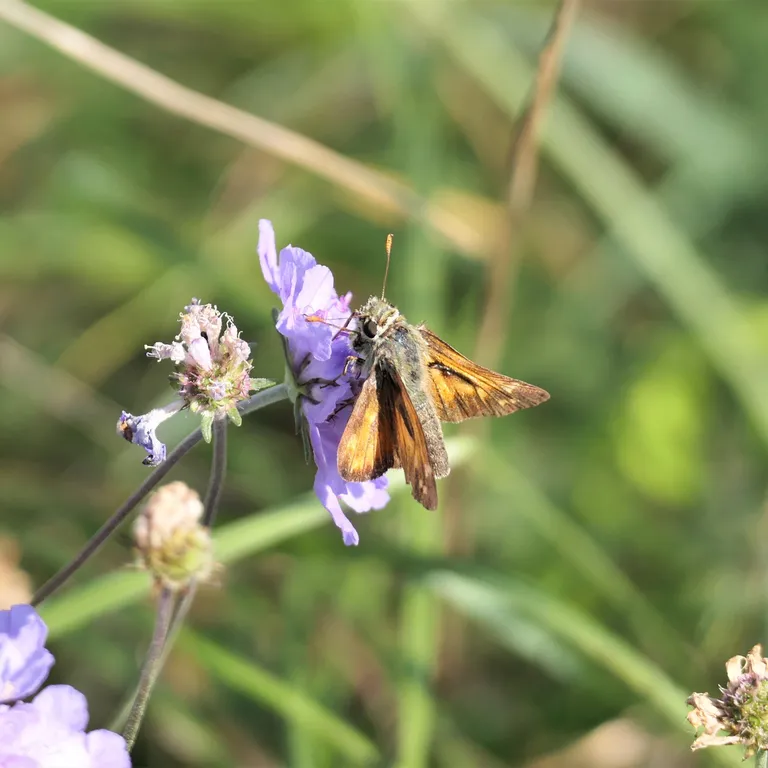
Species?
Hesperia comma
